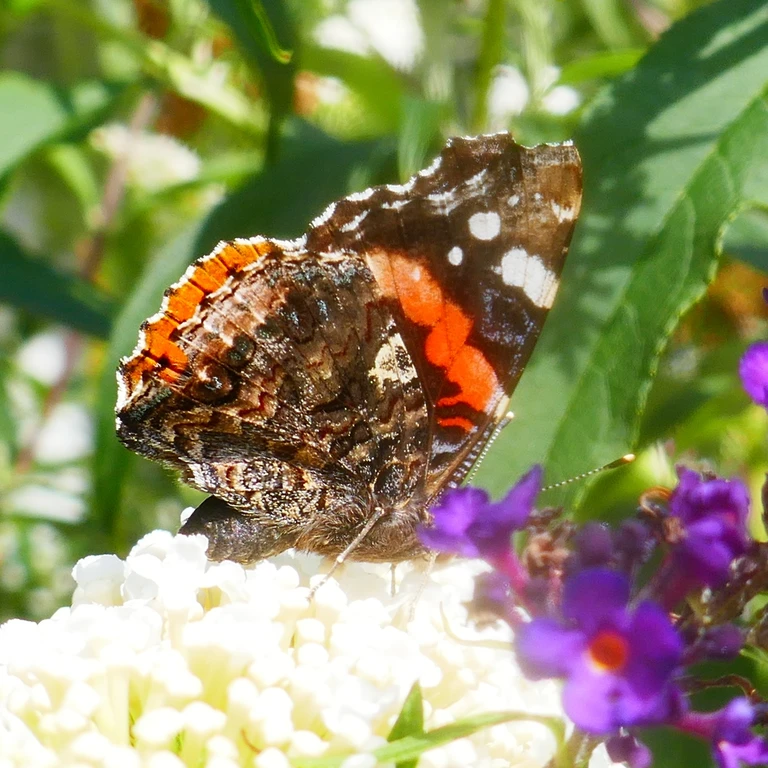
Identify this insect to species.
Vanessa atalanta
